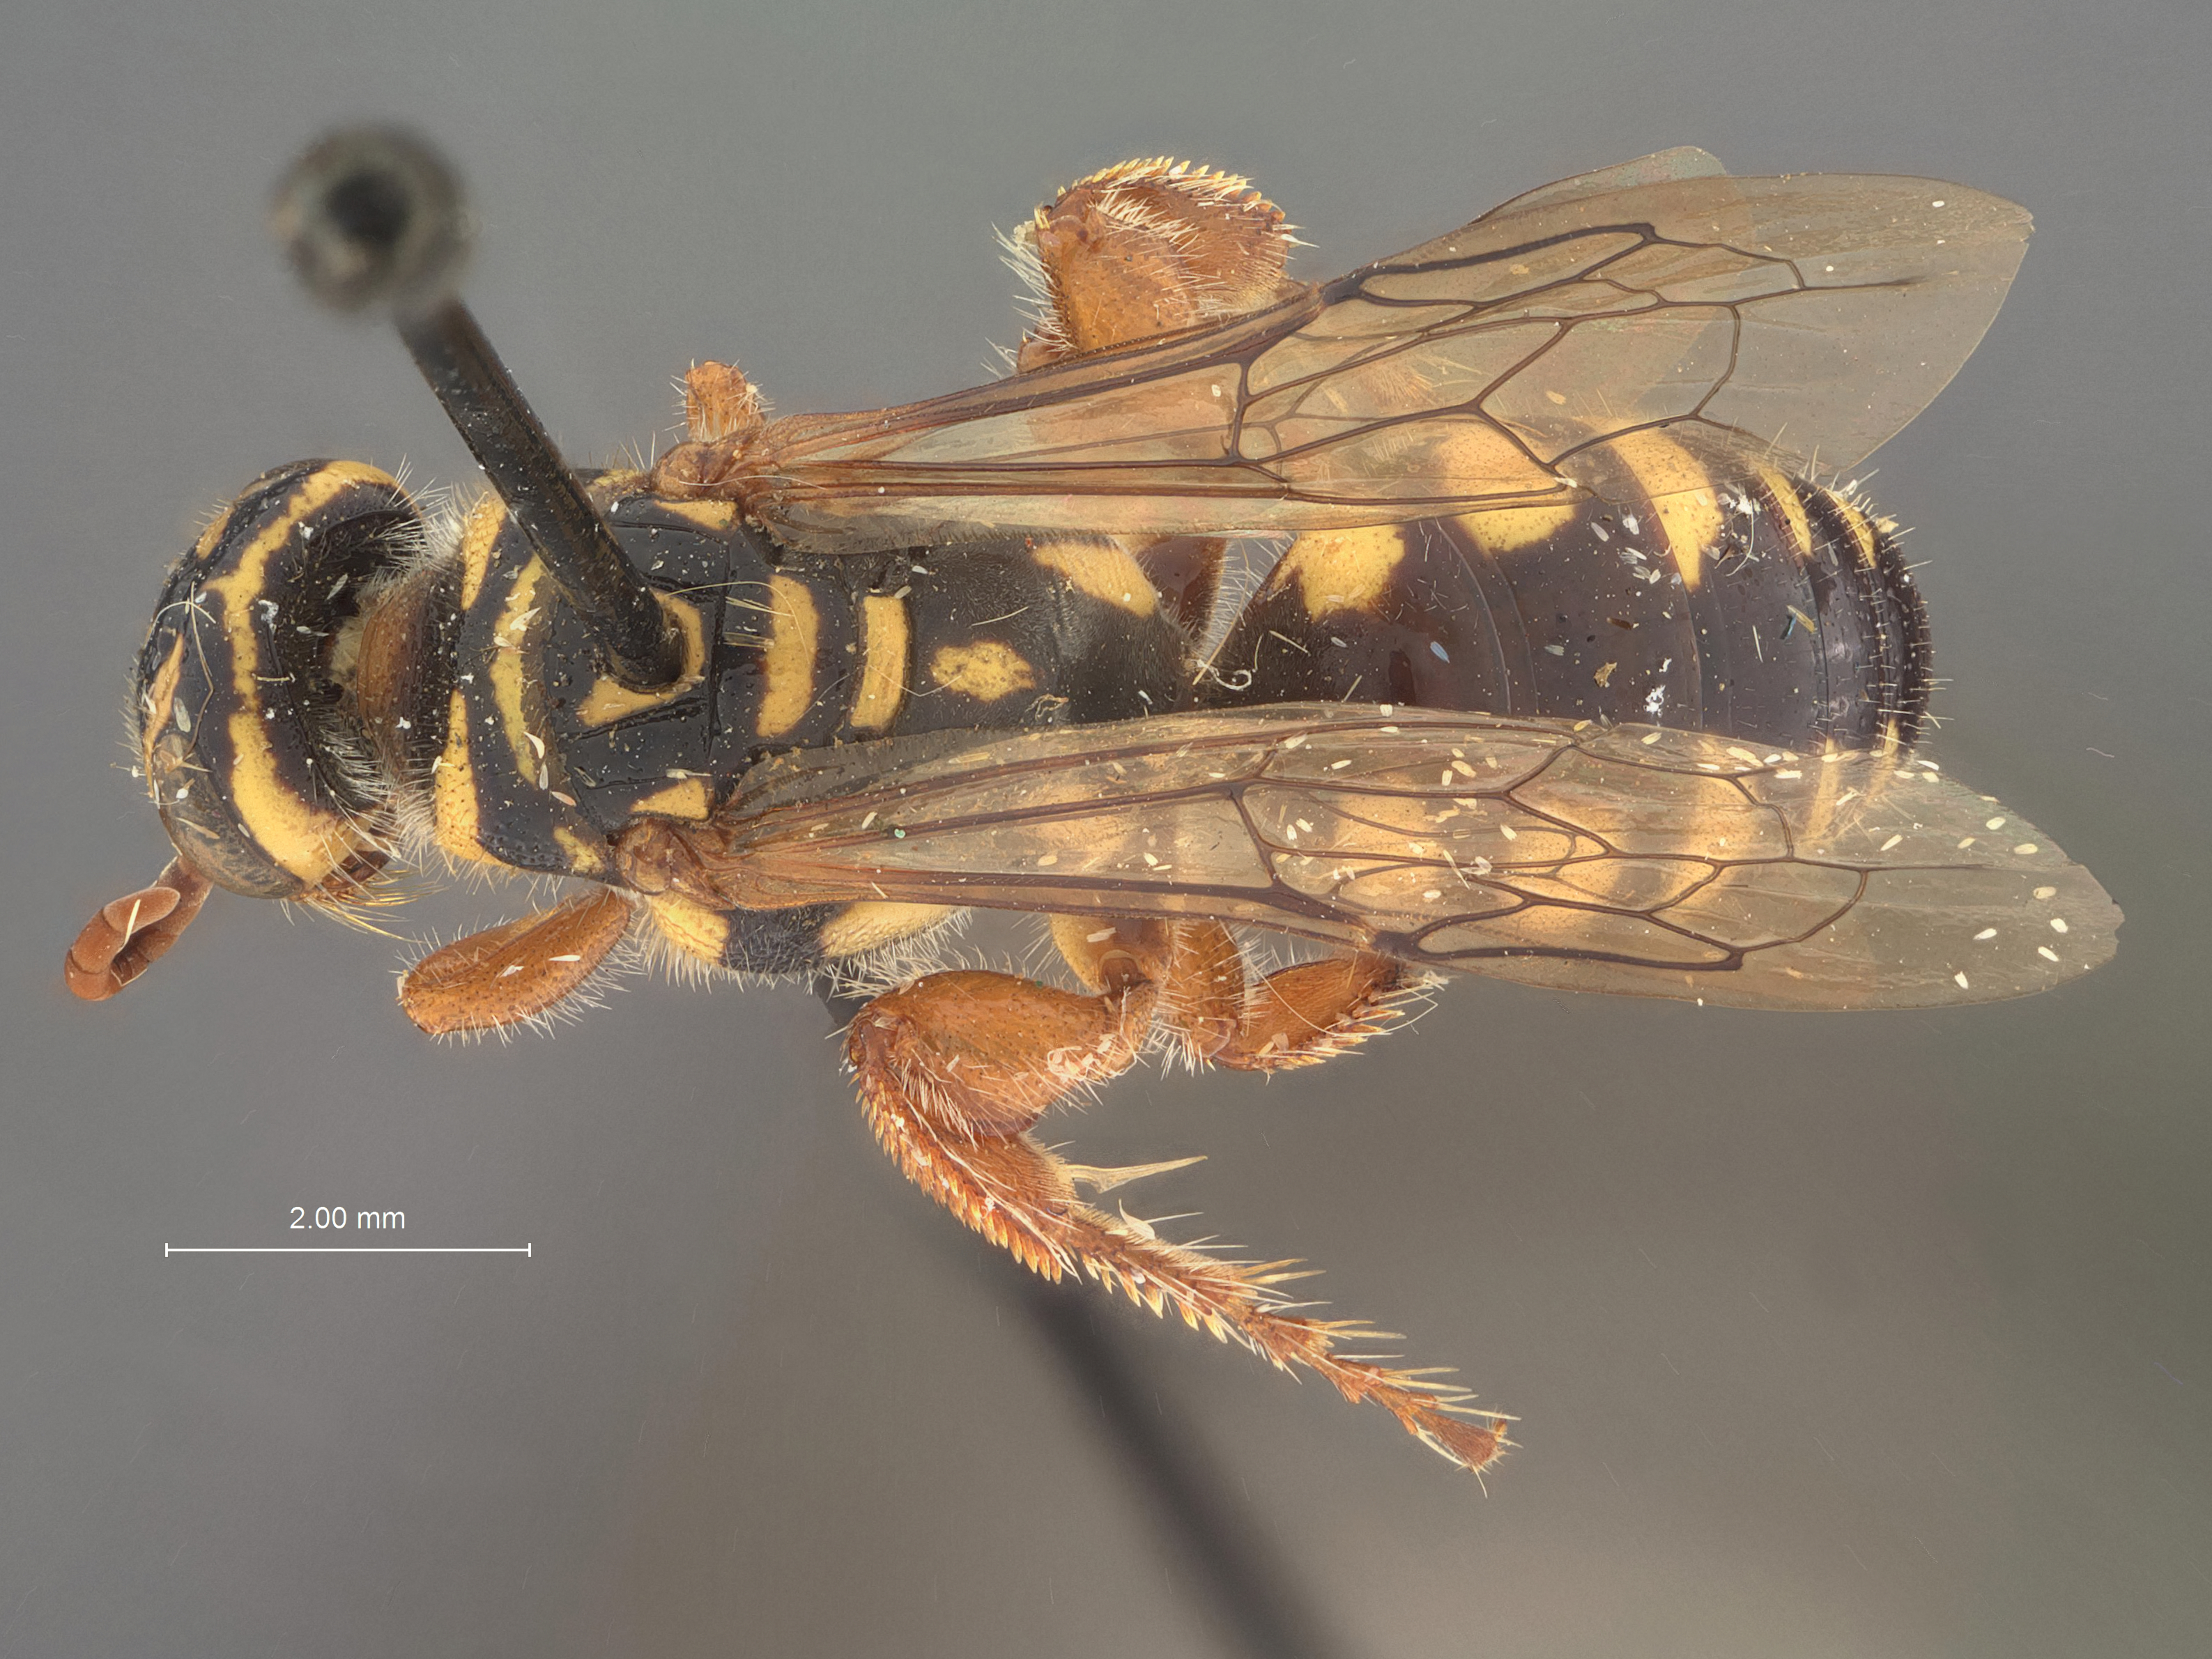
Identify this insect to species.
Myzina jamaicensis
